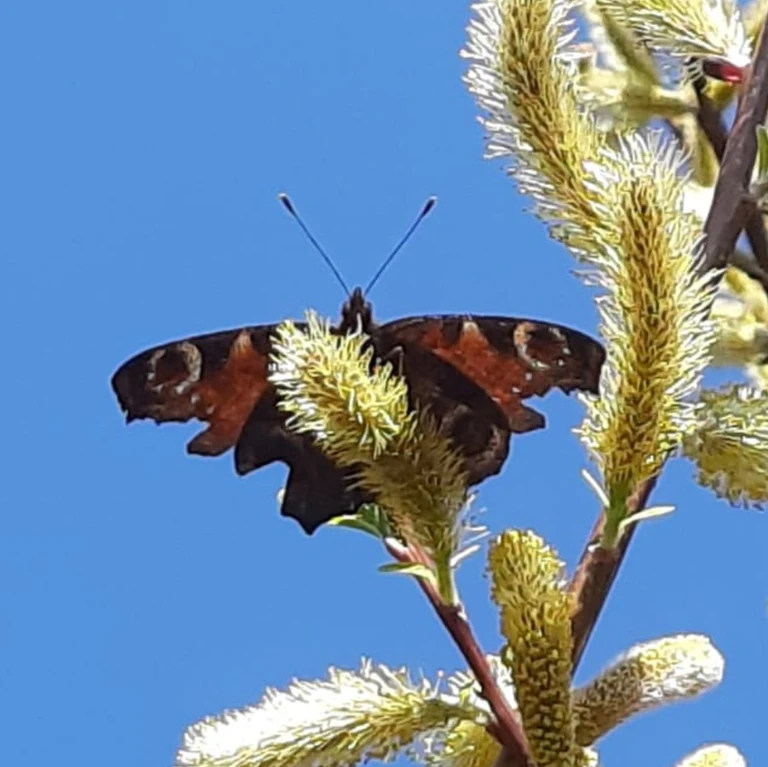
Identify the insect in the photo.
Aglais io
